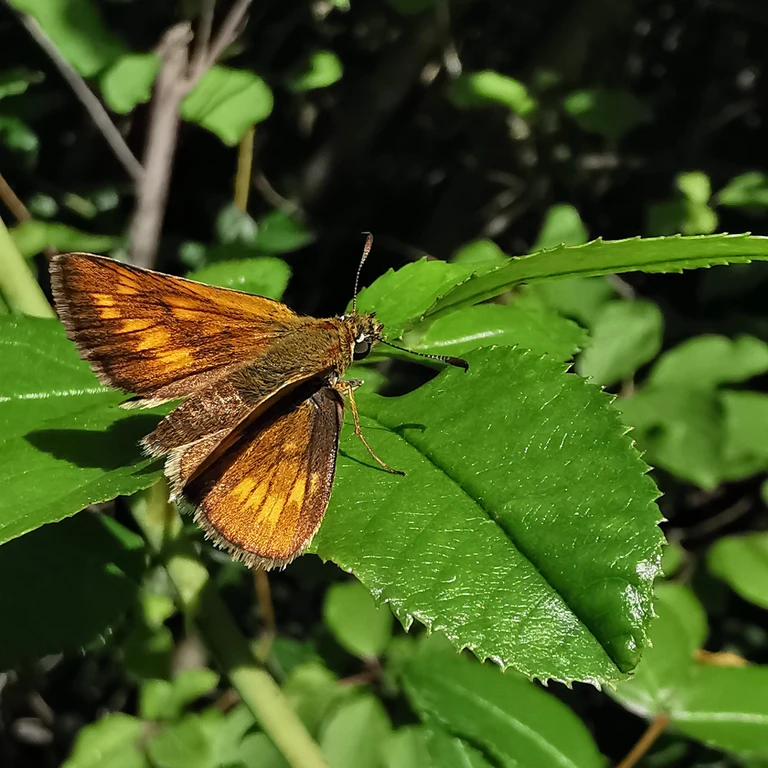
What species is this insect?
Ochlodes sylvanus (also Ochlodes venata)
